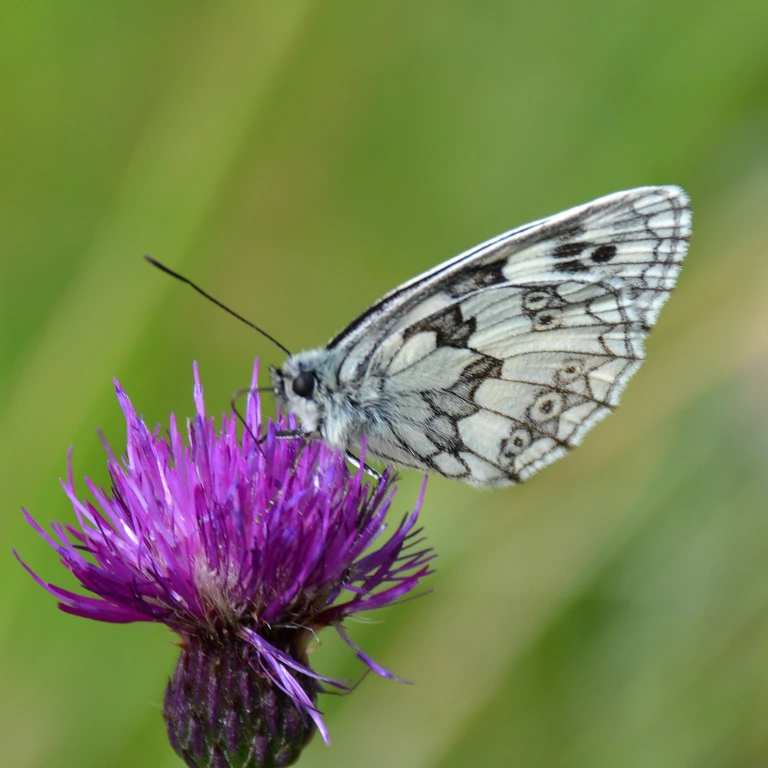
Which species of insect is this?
Melanargia galathea
